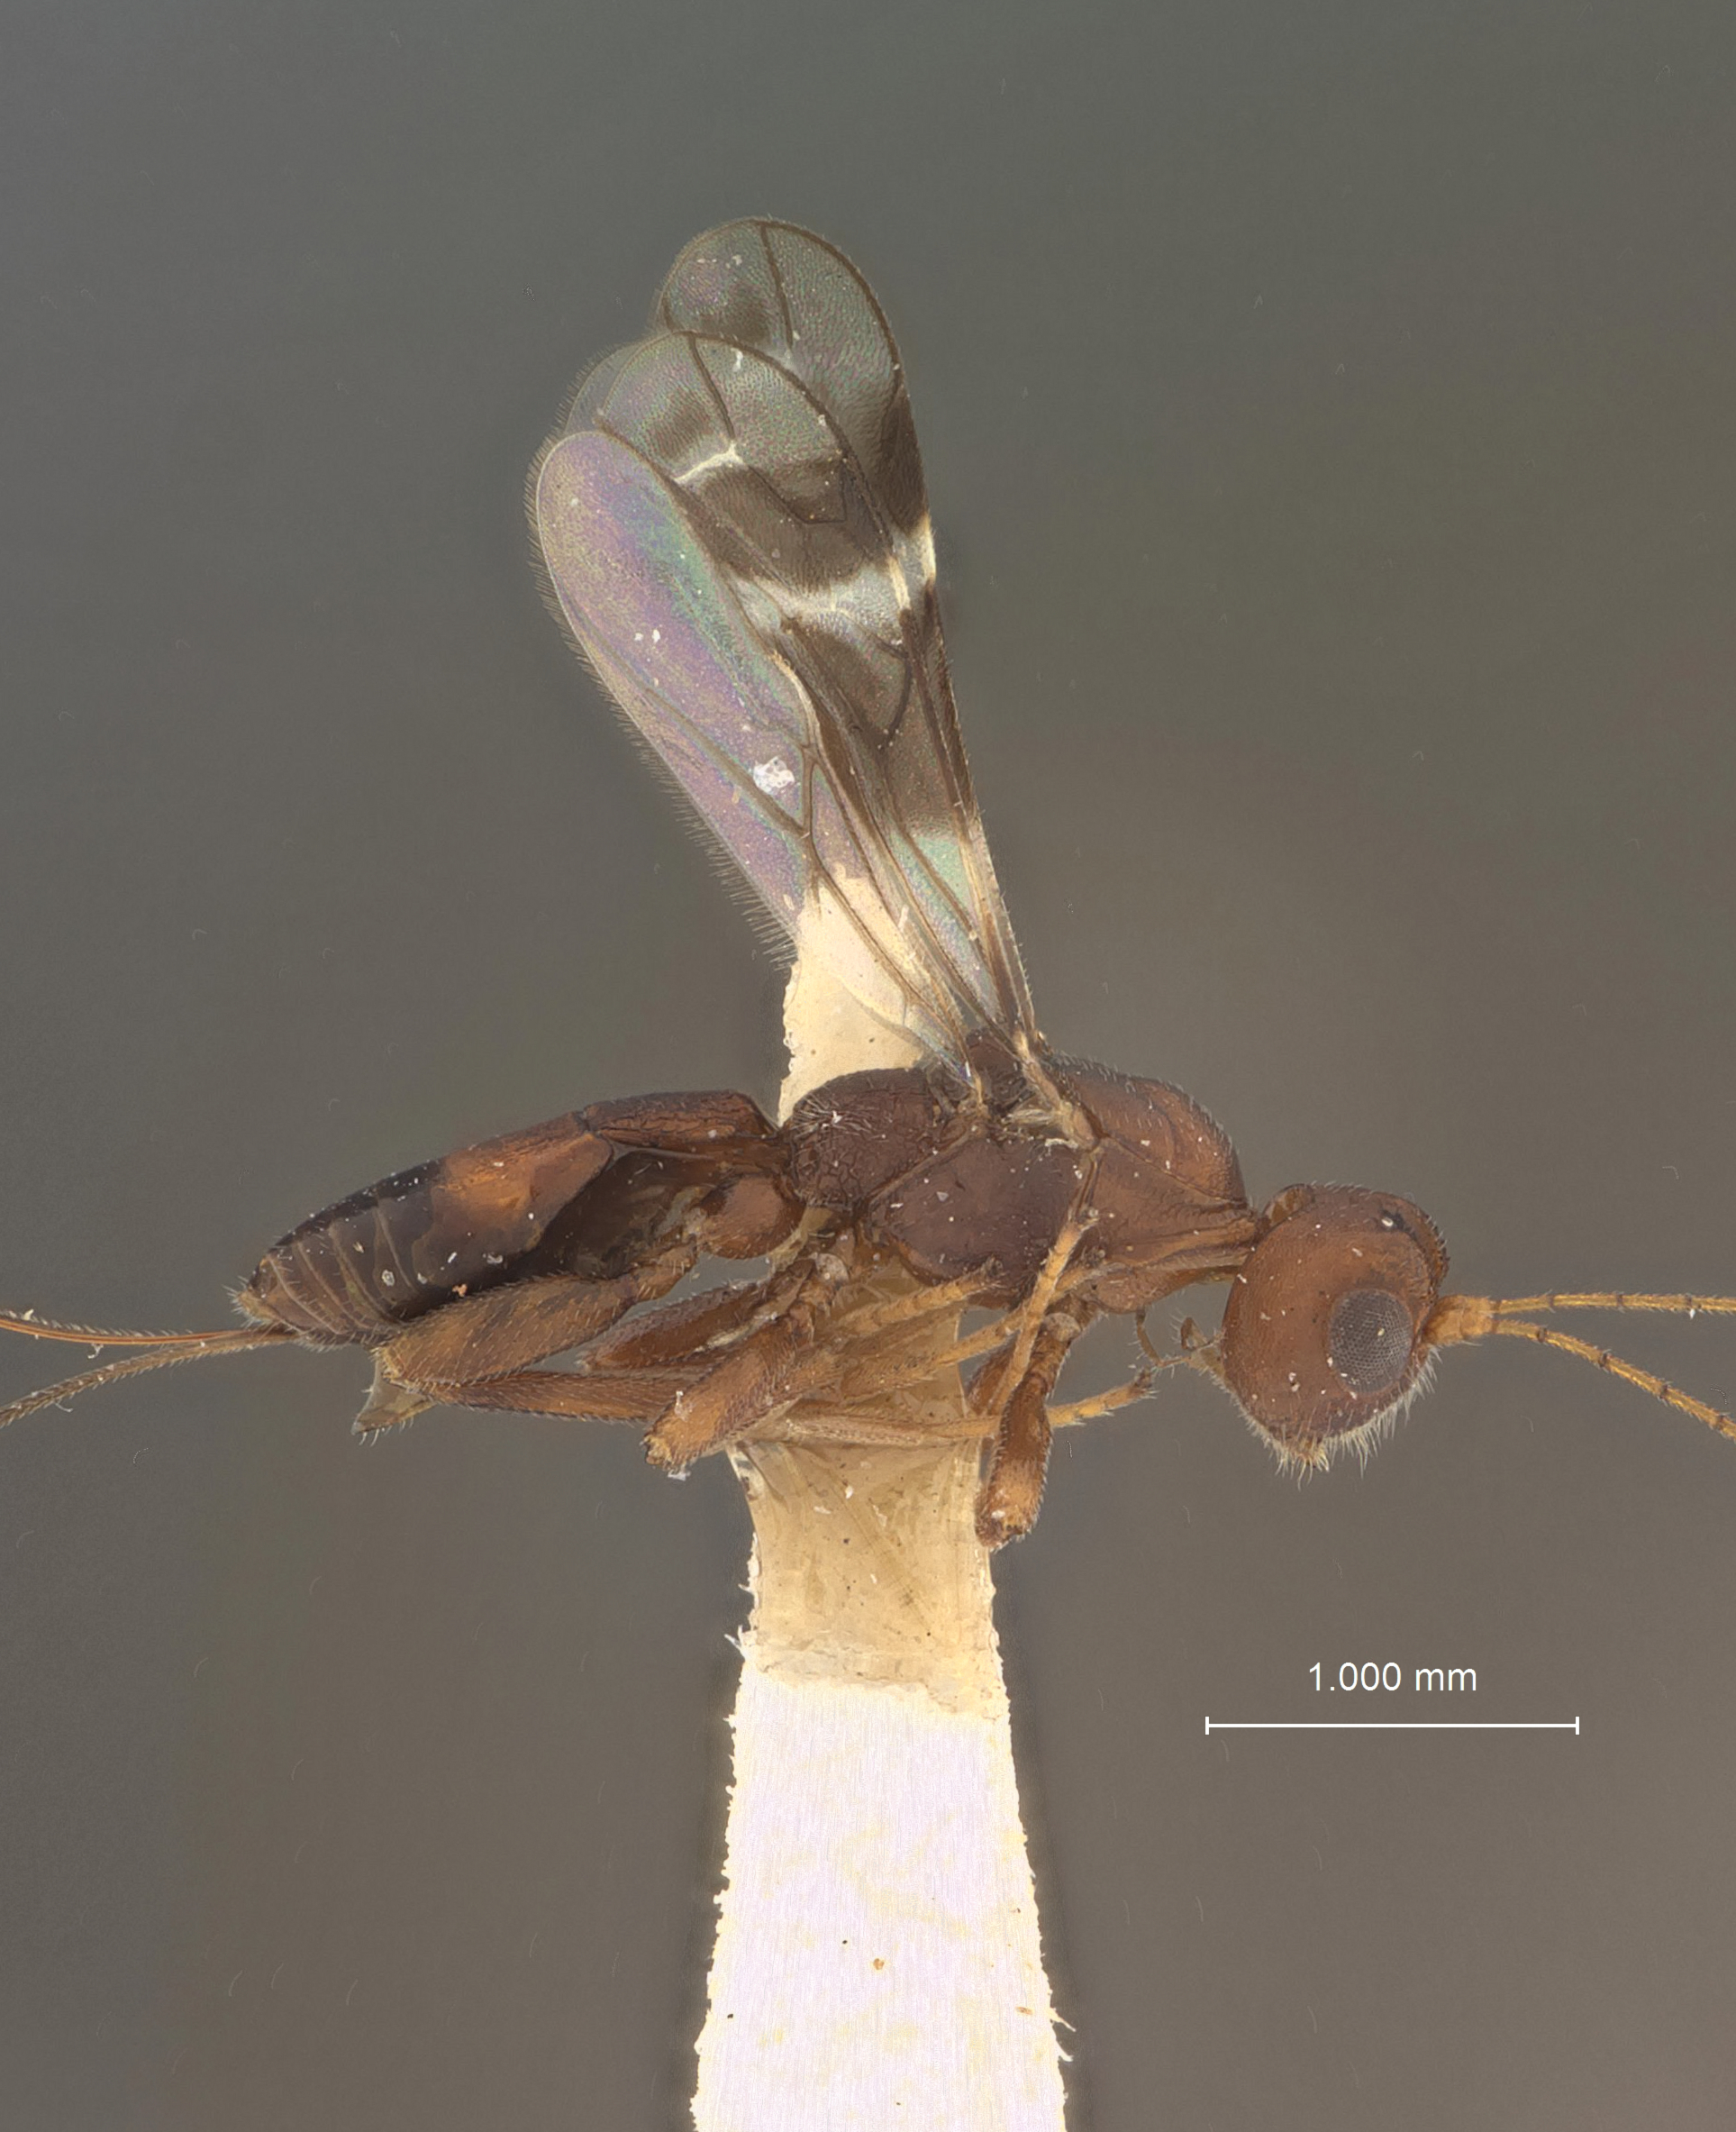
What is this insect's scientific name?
Dendrosoter scaber
